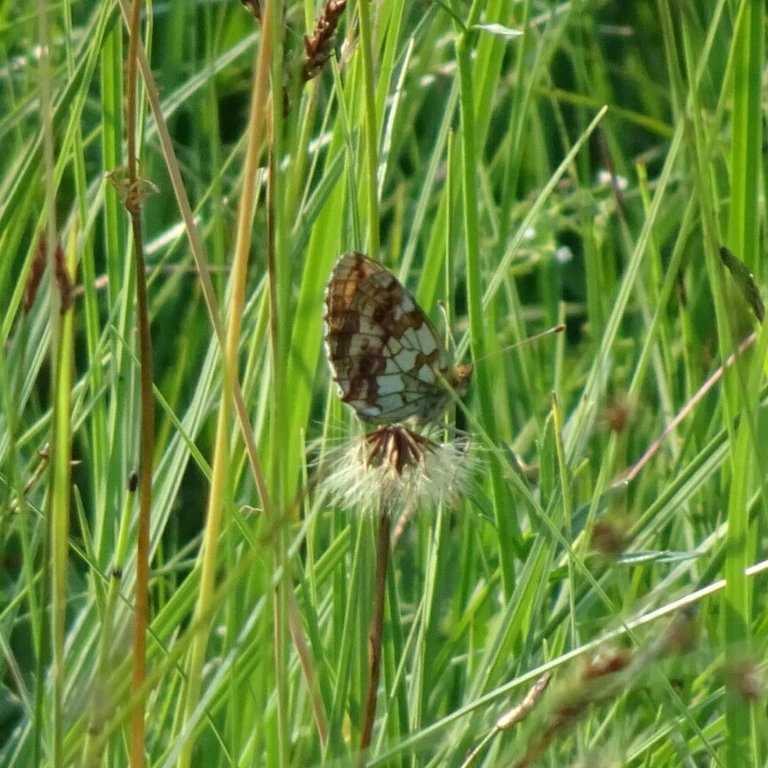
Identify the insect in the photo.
Brenthis ino
